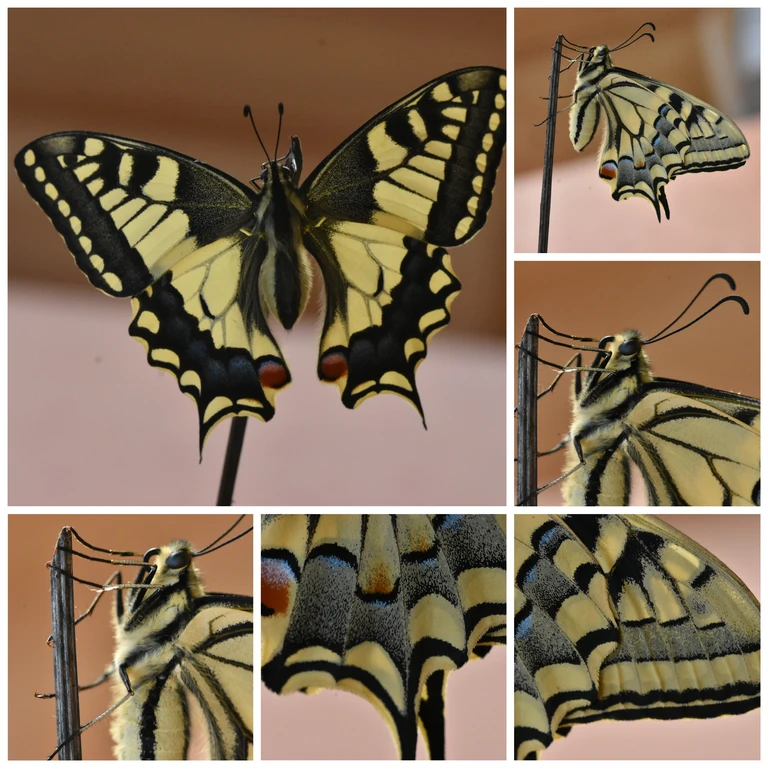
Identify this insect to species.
Papilio machaon
